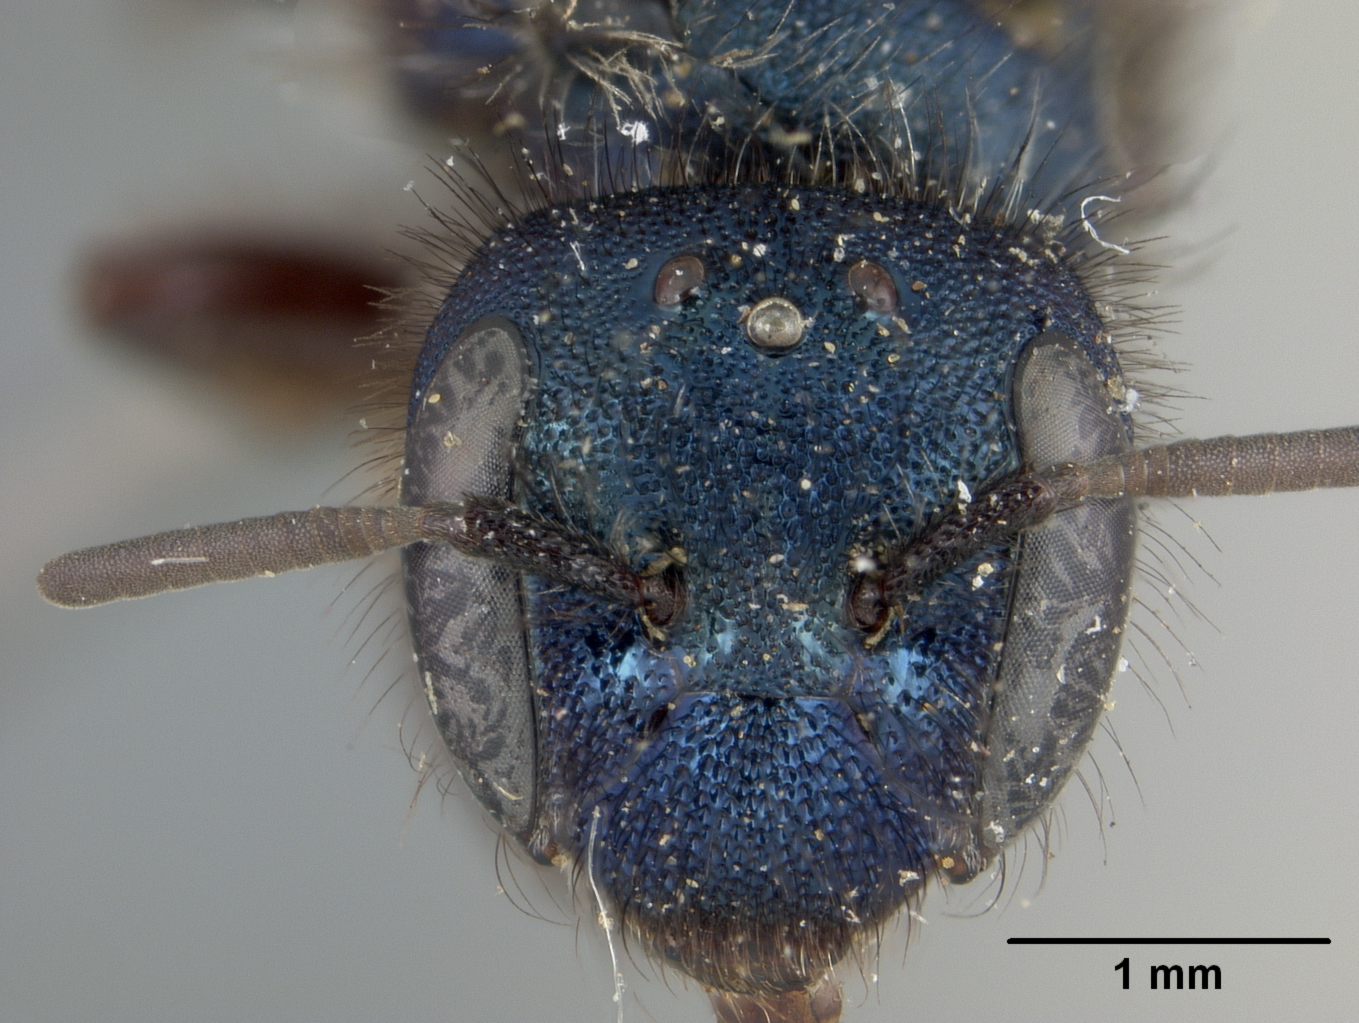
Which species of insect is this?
Osmia hypoleuca
